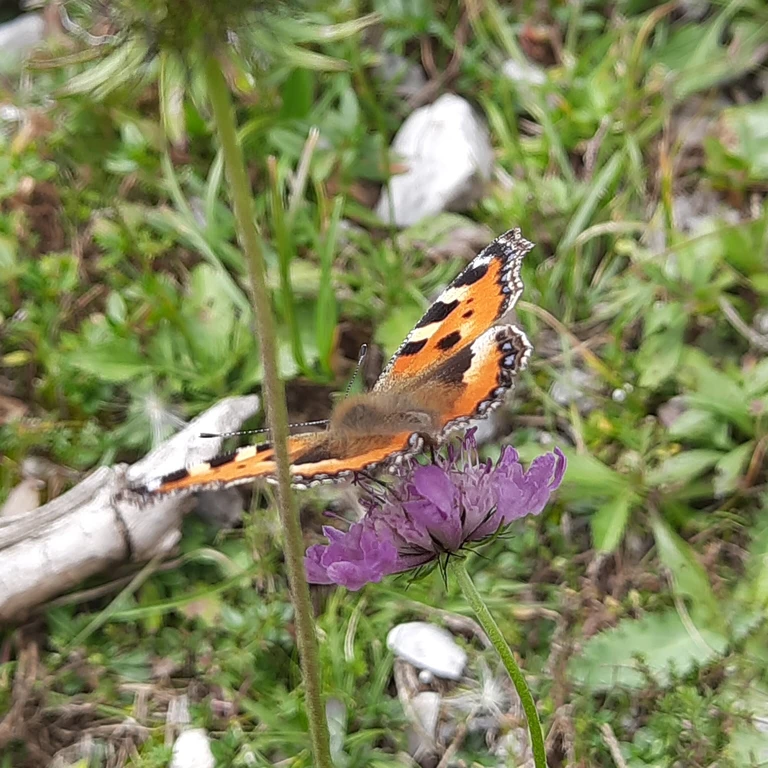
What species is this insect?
Aglais urticae
